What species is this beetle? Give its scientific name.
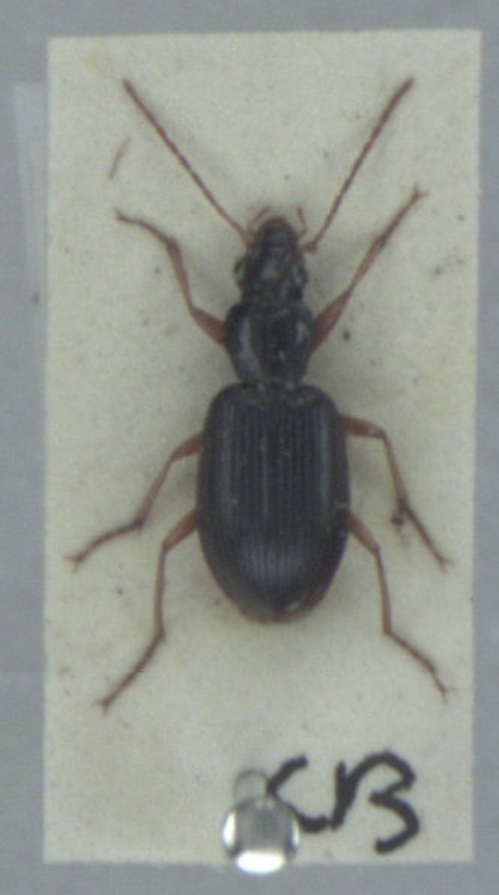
Paranchus albipes
